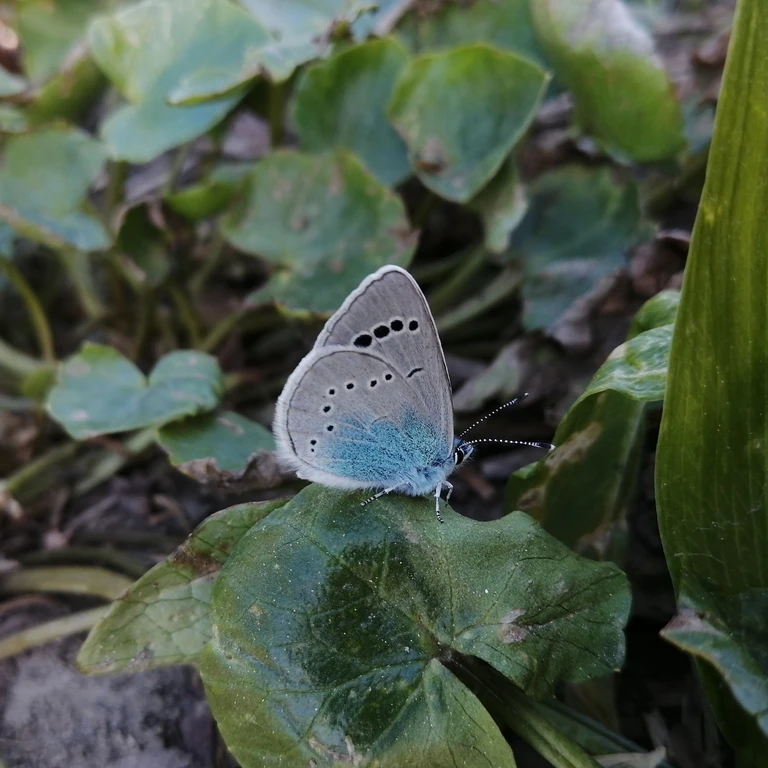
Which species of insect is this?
Glaucopsyche alexis
